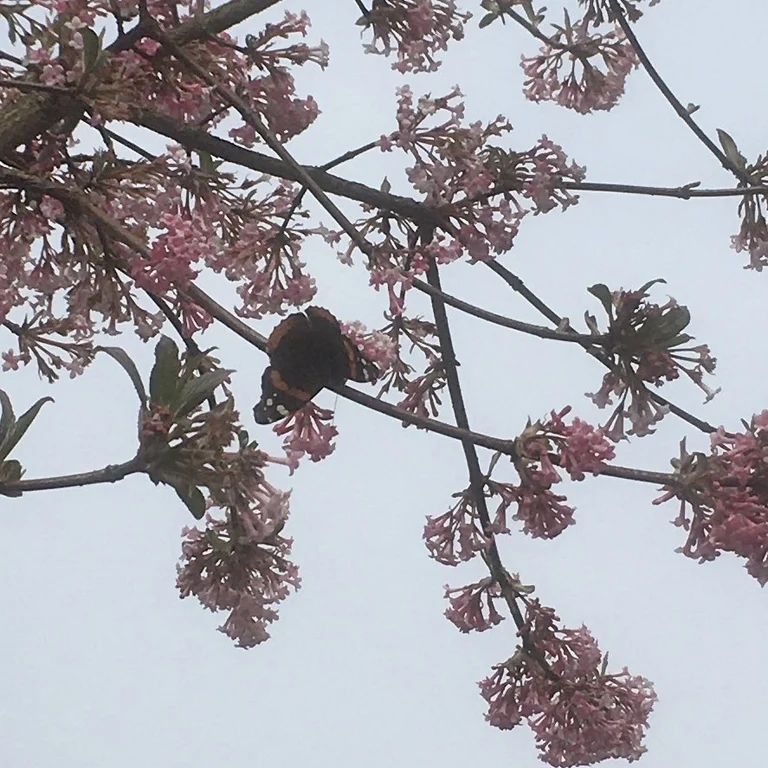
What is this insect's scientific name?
Vanessa atalanta
